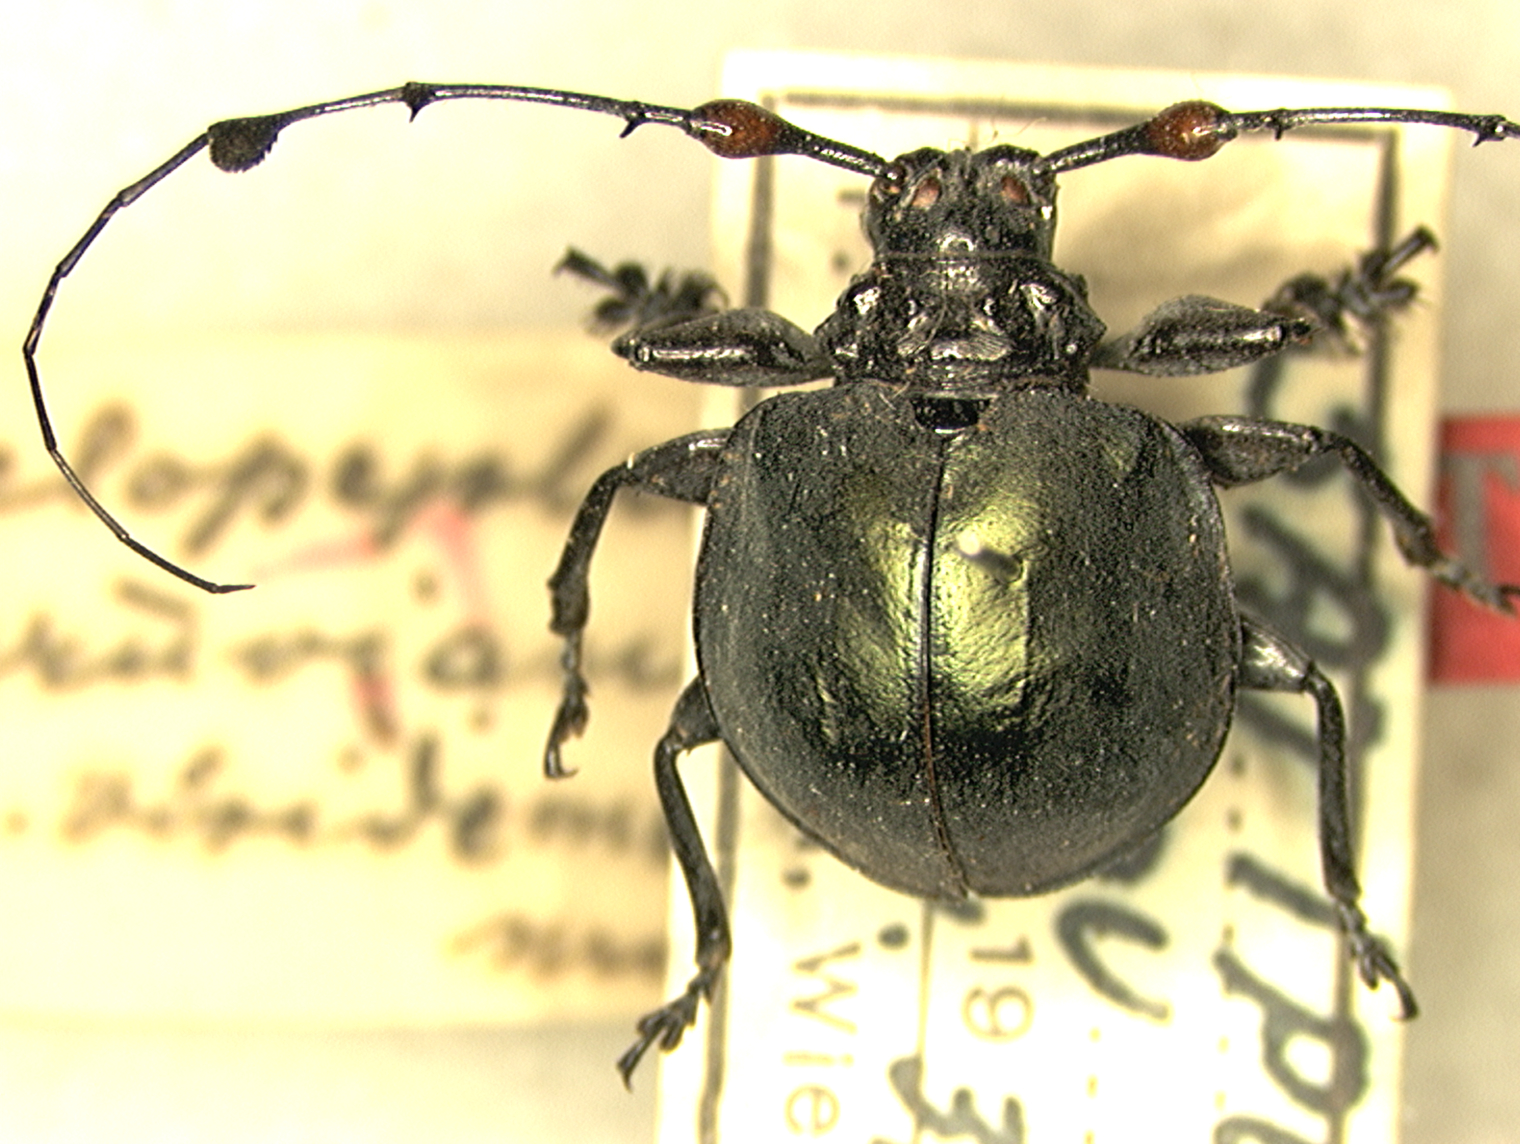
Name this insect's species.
Cyclopeplus peruvianus
